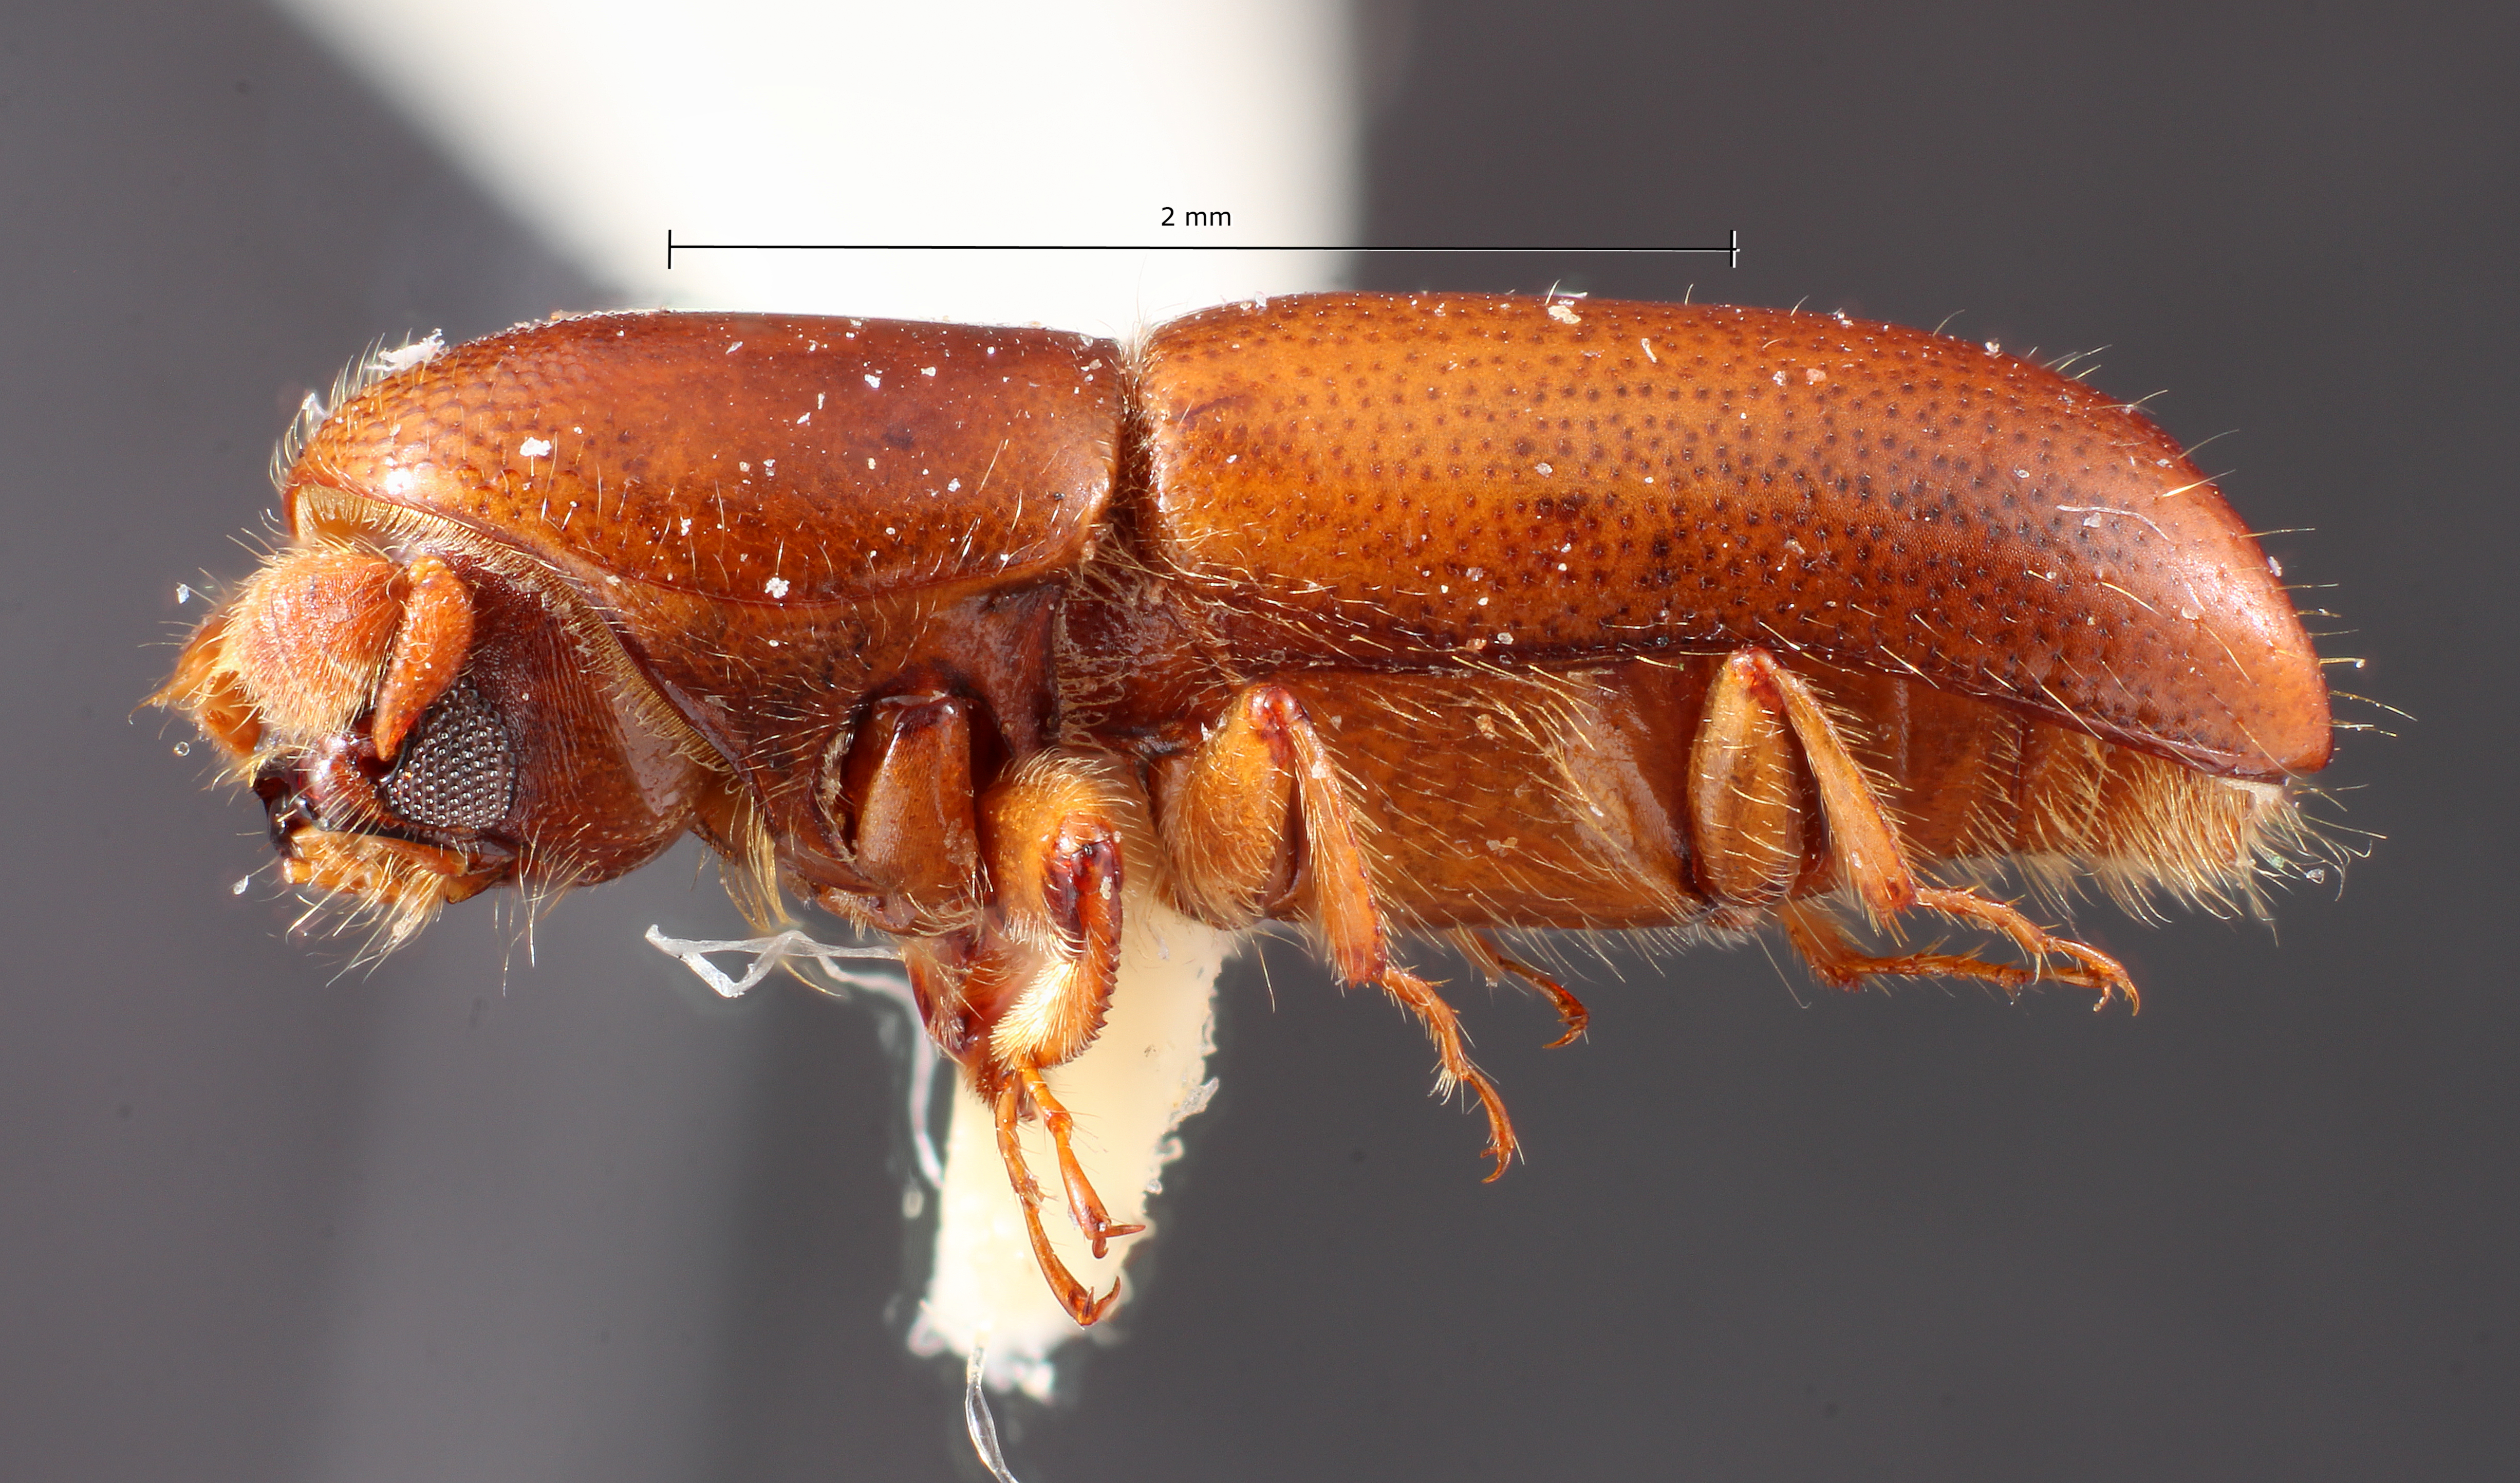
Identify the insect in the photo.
Monarthrum nevermanni
